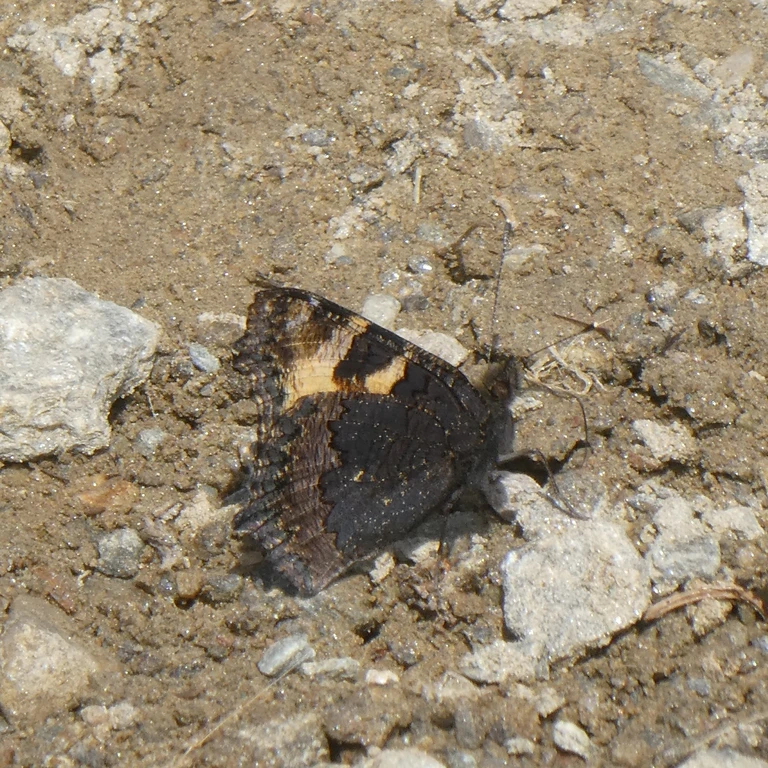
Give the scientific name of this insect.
Aglais urticae
